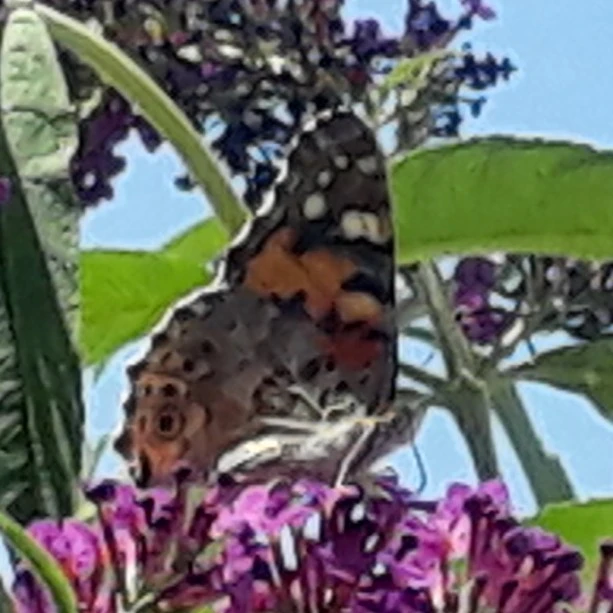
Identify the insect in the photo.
Vanessa cardui
